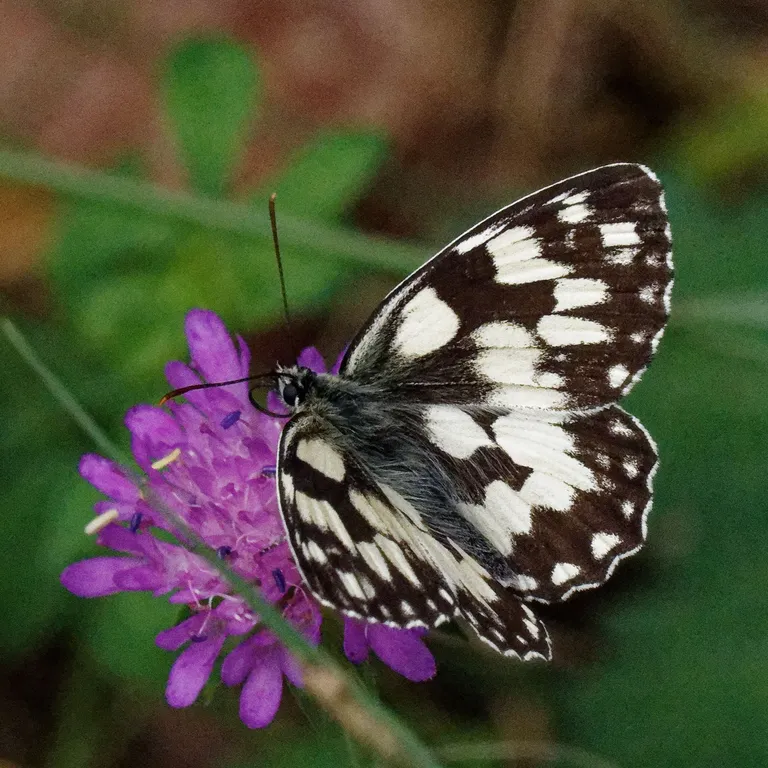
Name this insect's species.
Melanargia galathea
